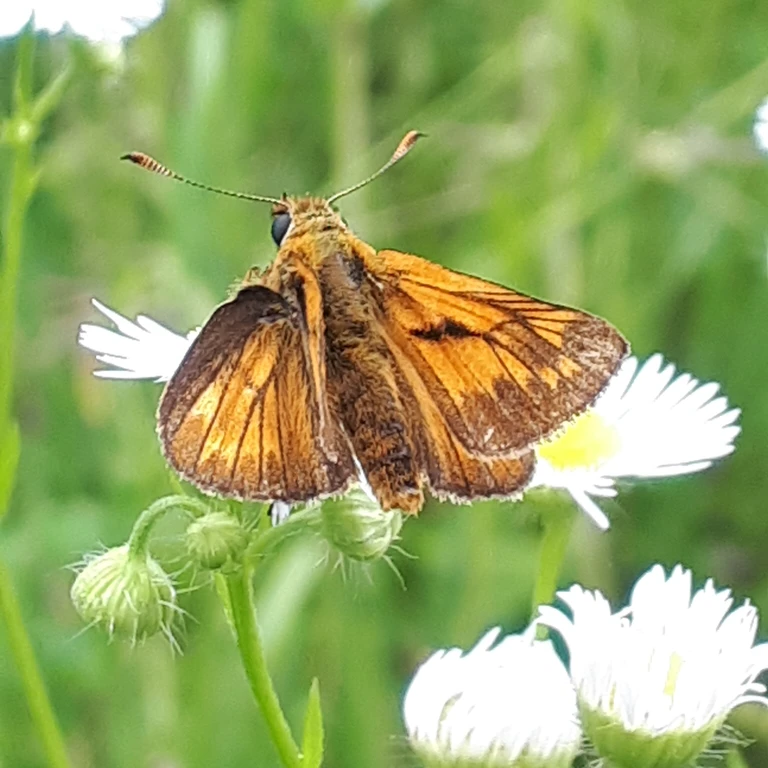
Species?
Ochlodes sylvanus (also Ochlodes venata)
